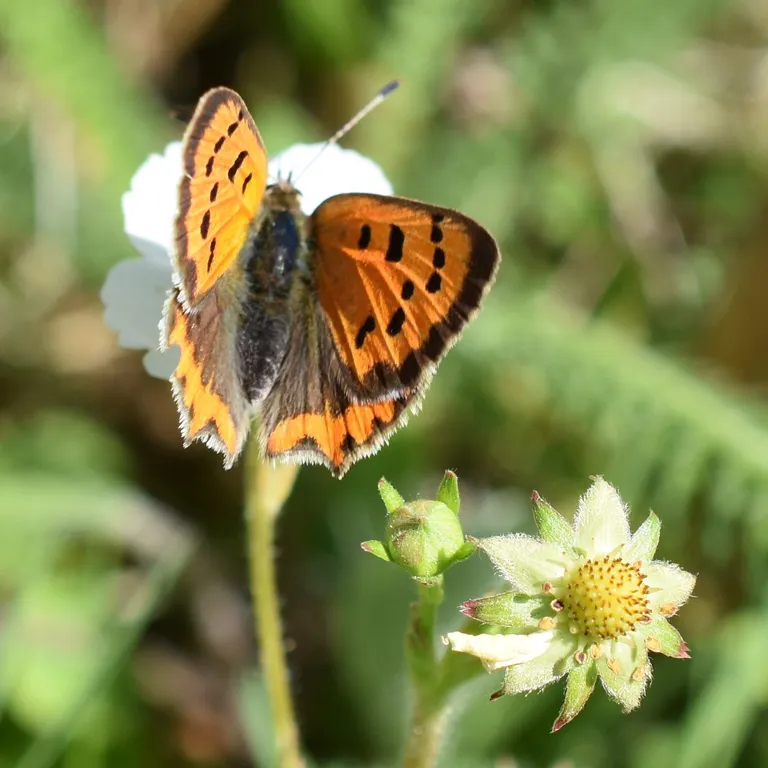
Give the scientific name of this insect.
Lycaena phlaeas
